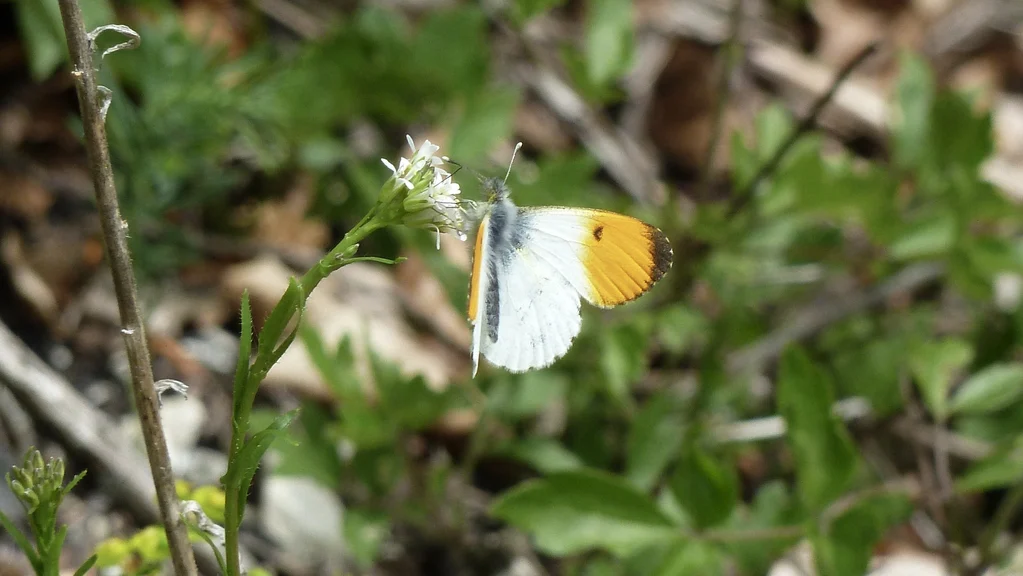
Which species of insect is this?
Anthocharis cardamines
